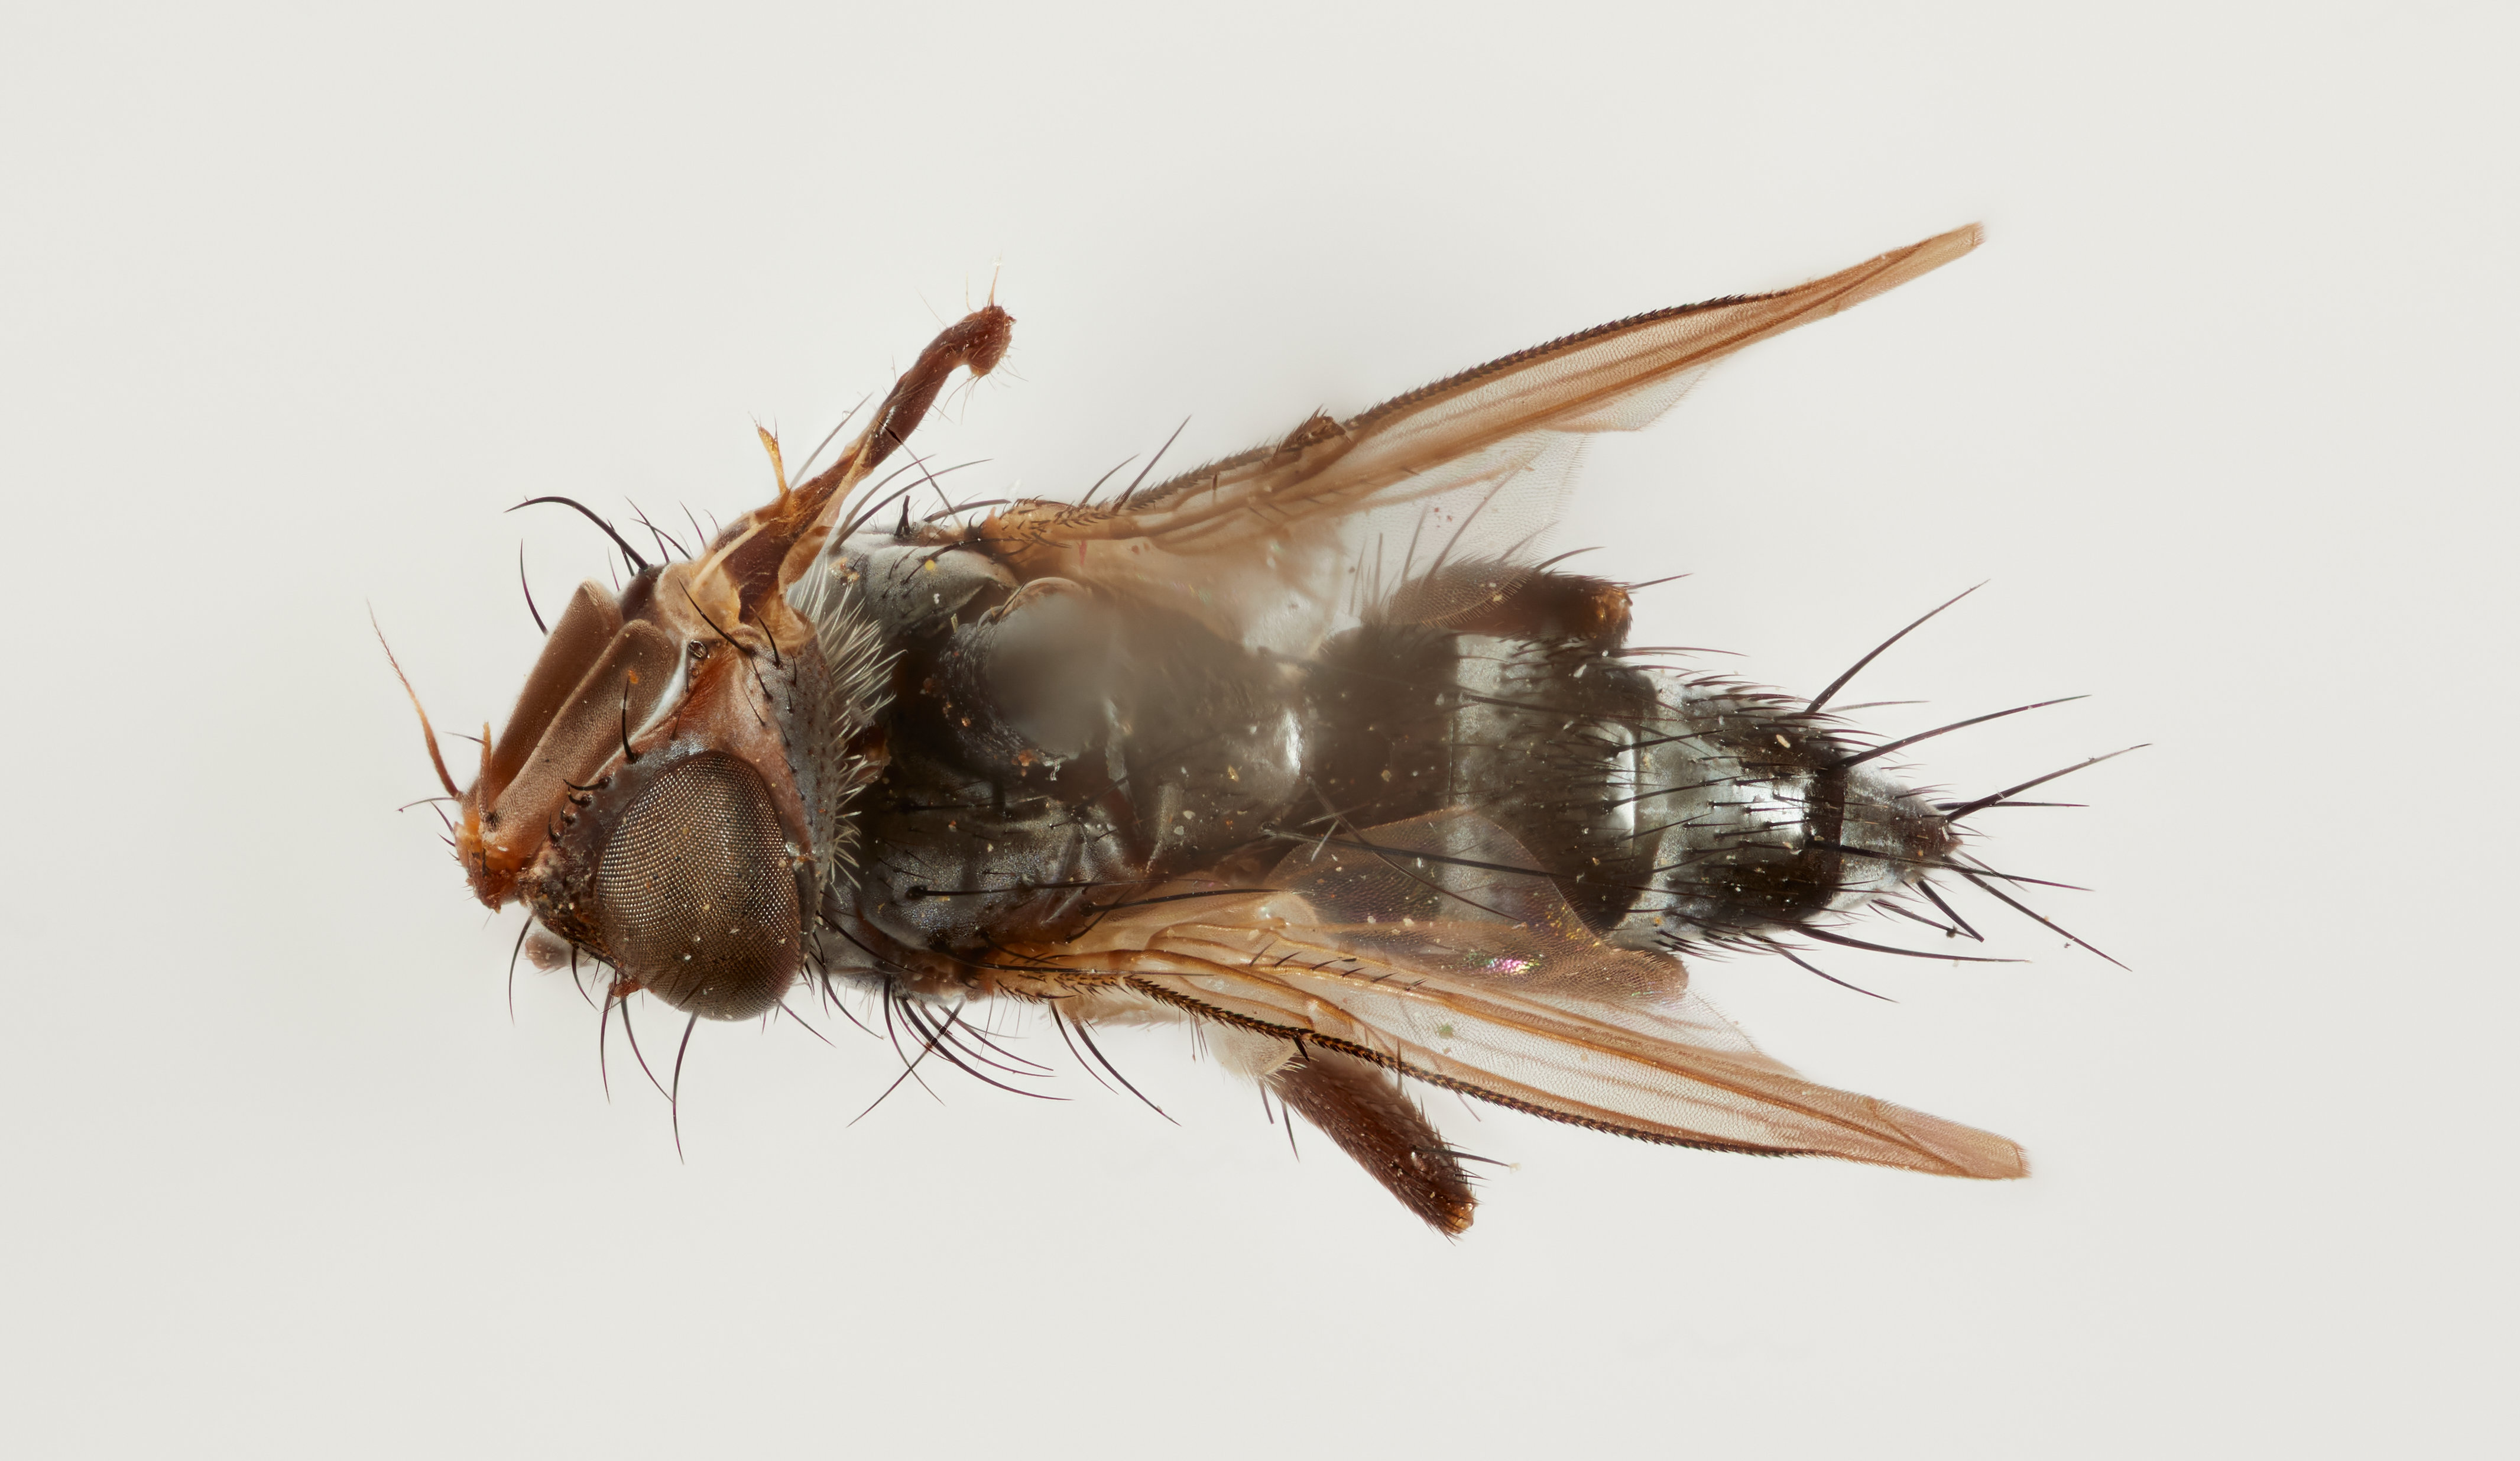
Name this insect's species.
Diaphoropeza mayensis
